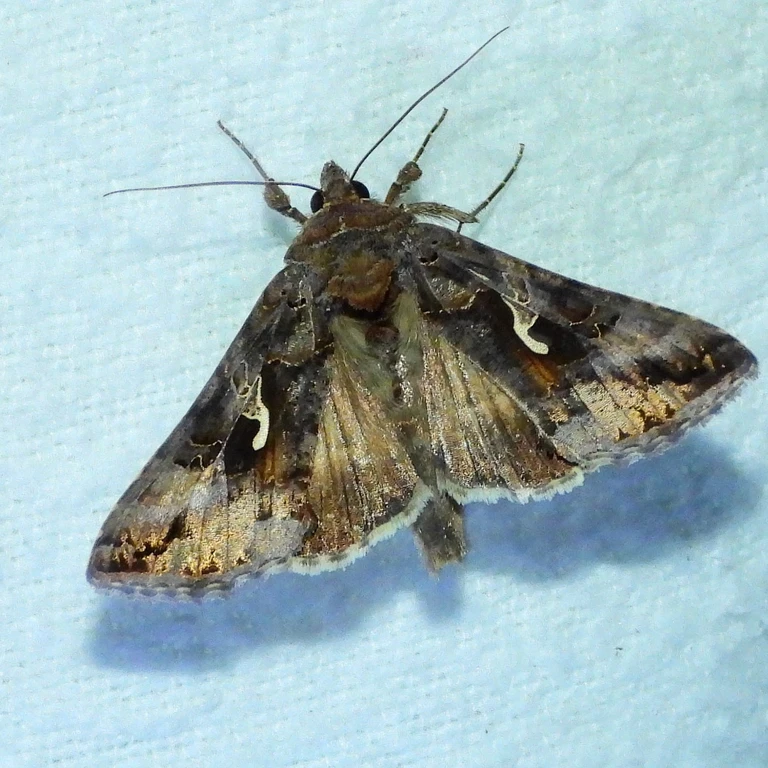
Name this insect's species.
Autographa gamma
